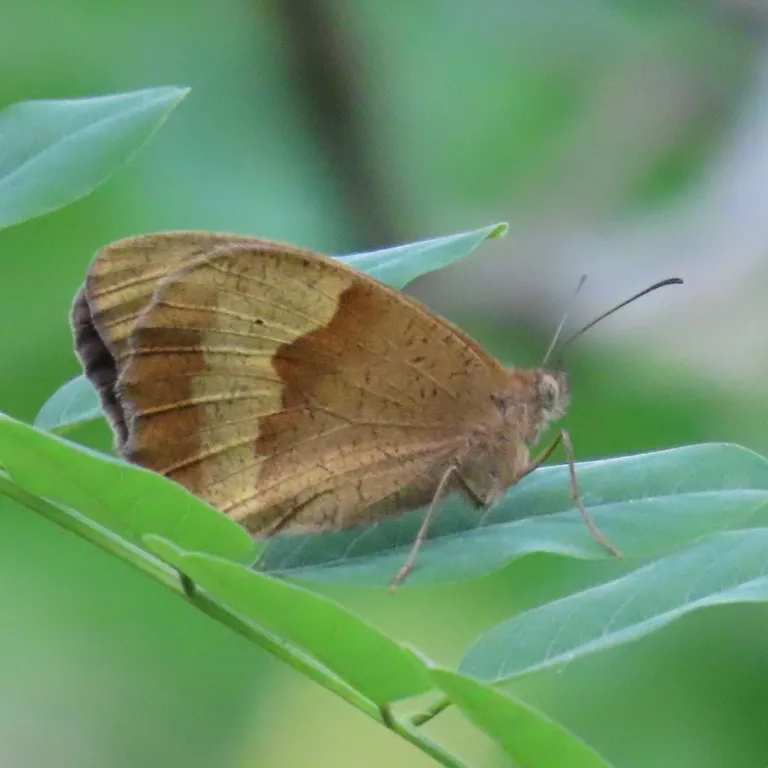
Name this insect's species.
Maniola jurtina
